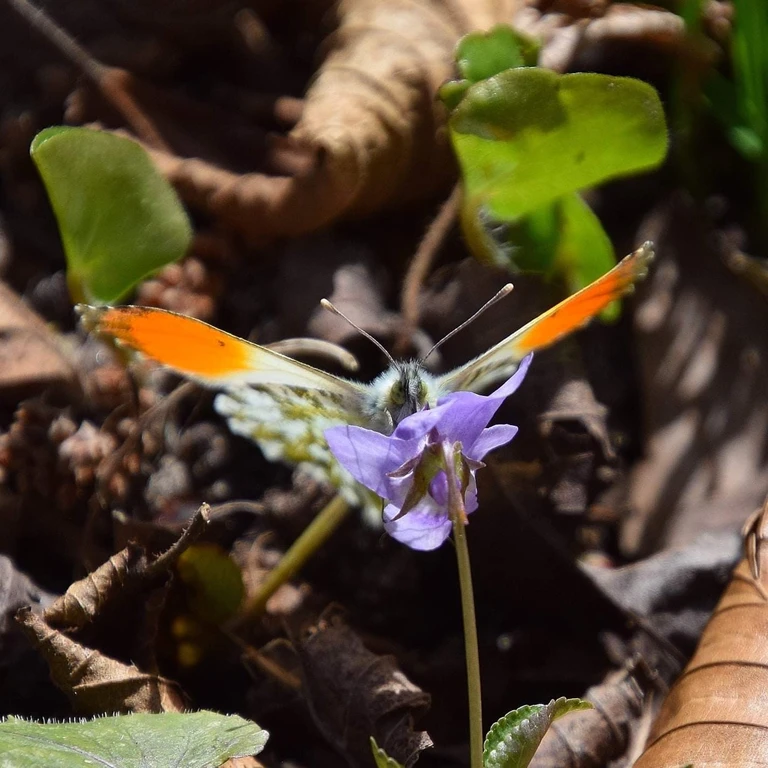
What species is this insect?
Anthocharis cardamines
